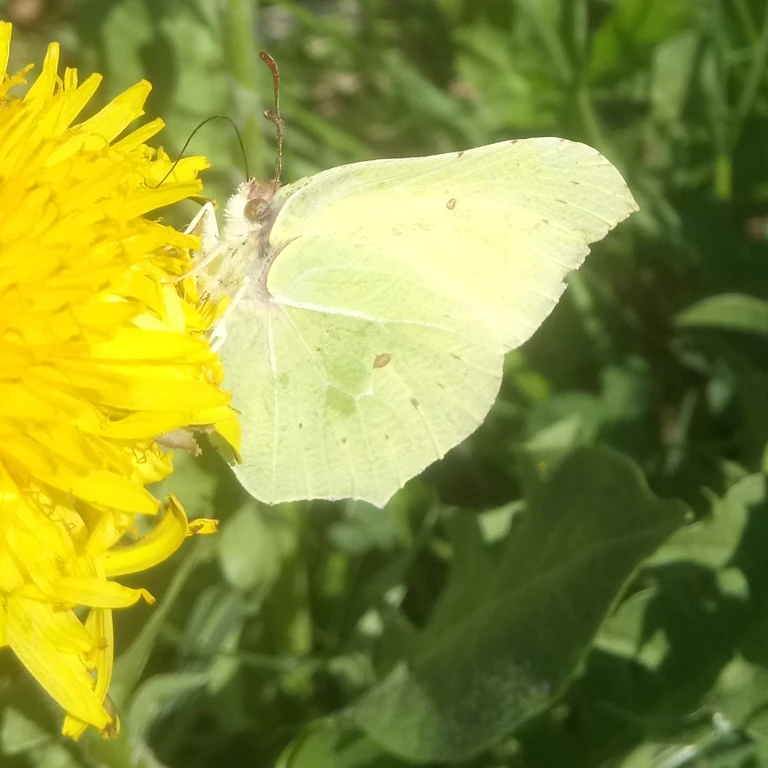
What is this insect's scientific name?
Gonepteryx rhamni
